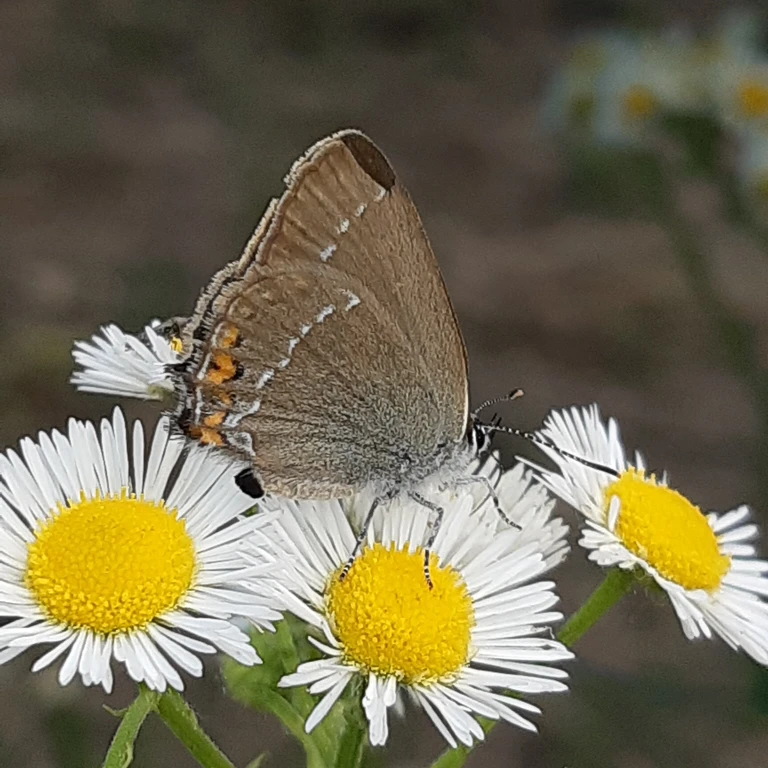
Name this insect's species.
Satyrium acaciae (also Strymon acaciae)
